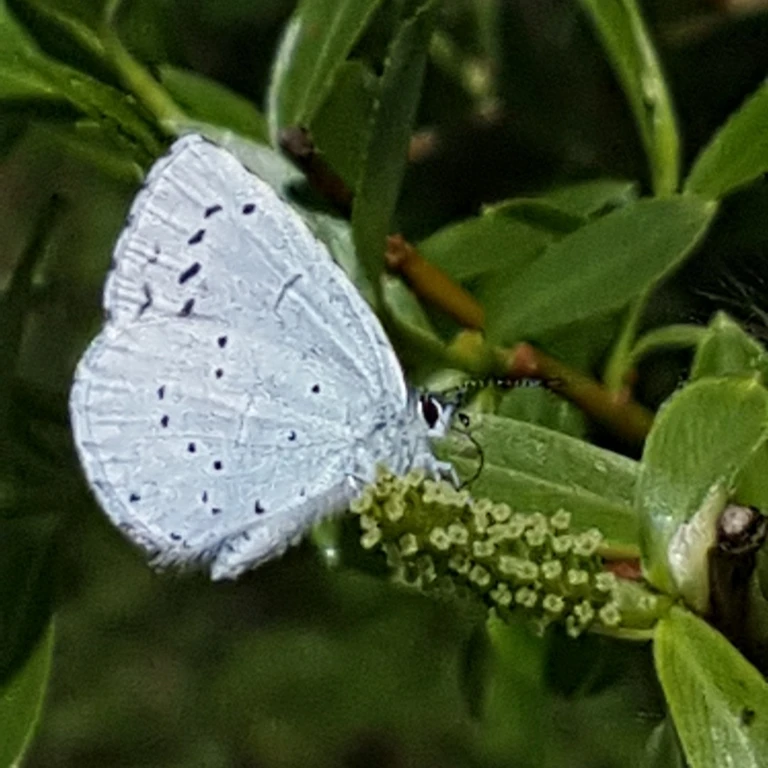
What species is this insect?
Celastrina argiolus
